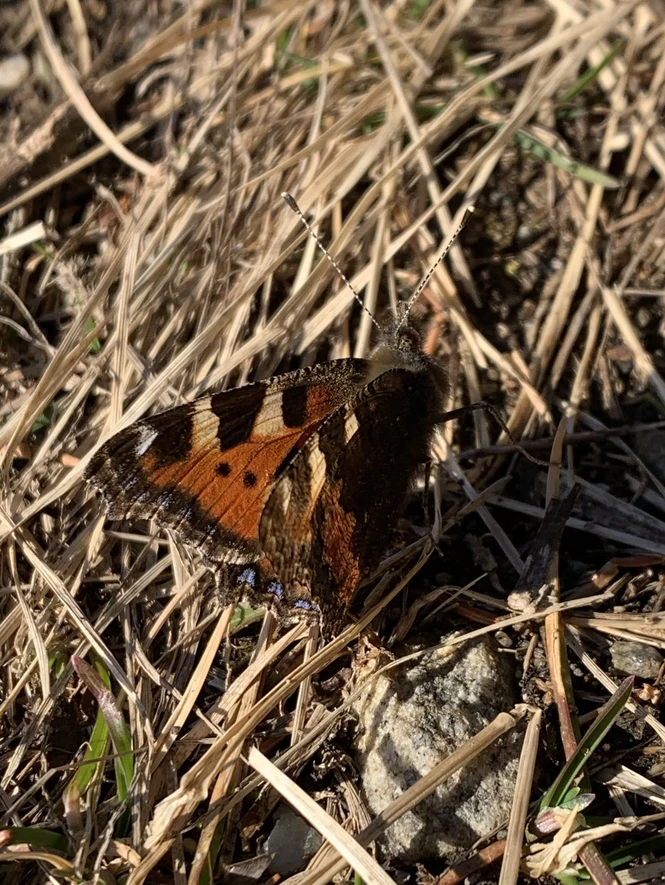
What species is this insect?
Aglais urticae
